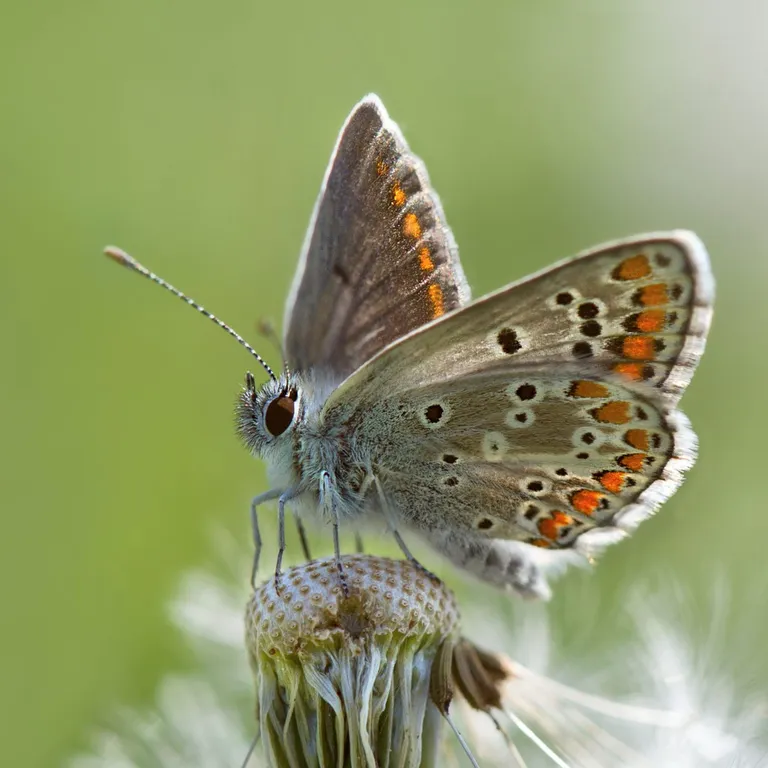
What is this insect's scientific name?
Aricia agestis/artaxerxes
